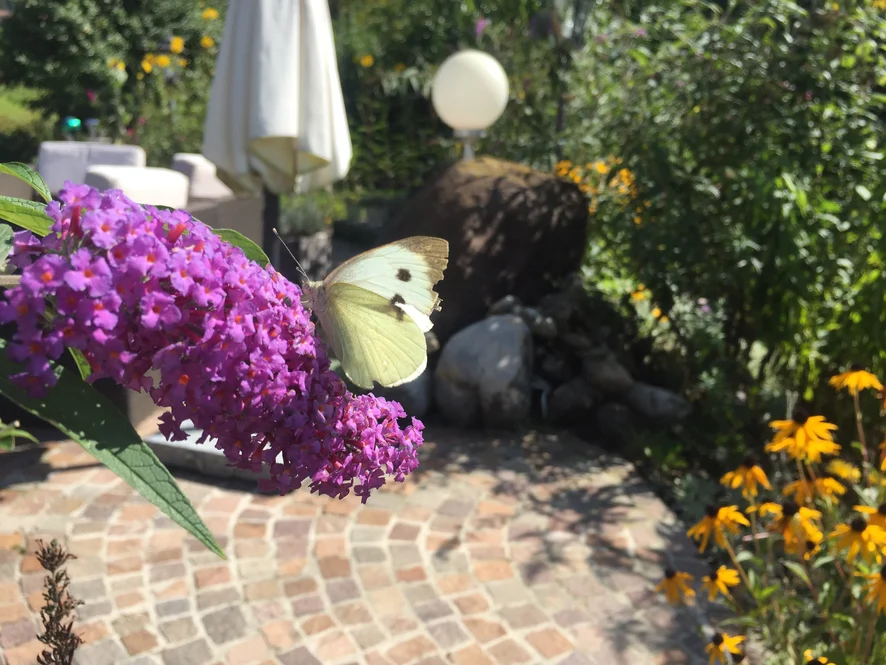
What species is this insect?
Pieris brassicae
